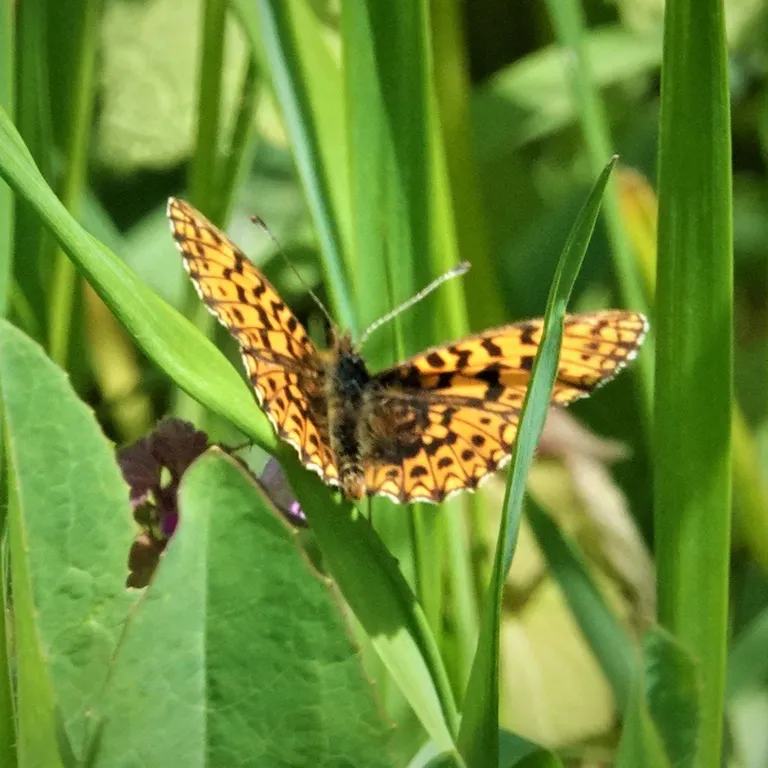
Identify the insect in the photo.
Boloria dia
